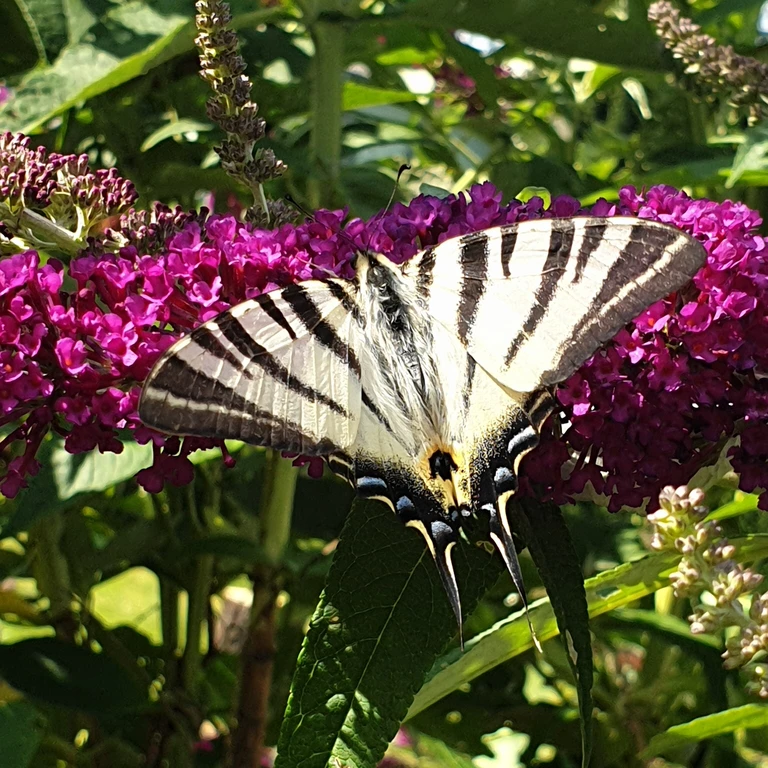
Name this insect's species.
Iphiclides podalirius
